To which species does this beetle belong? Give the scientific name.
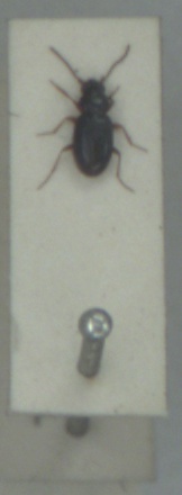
Bembidion gilvipes
